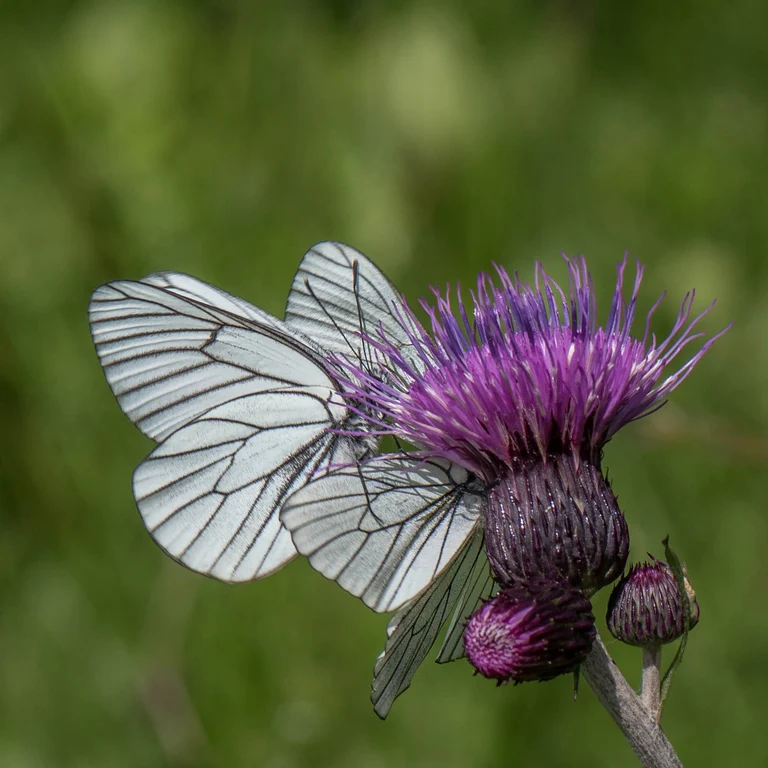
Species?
Aporia crataegi
